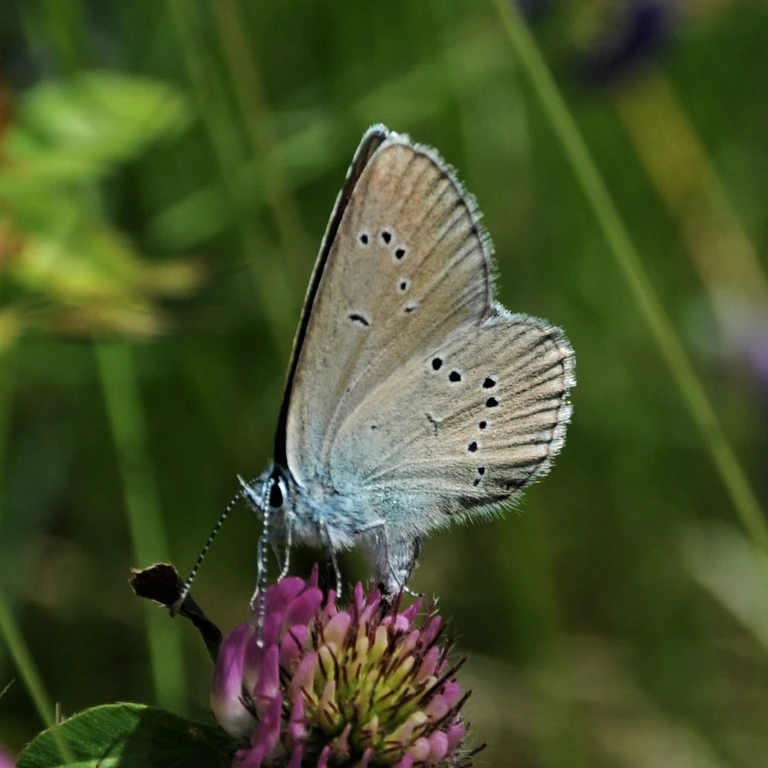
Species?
Cyaniris semiargus
